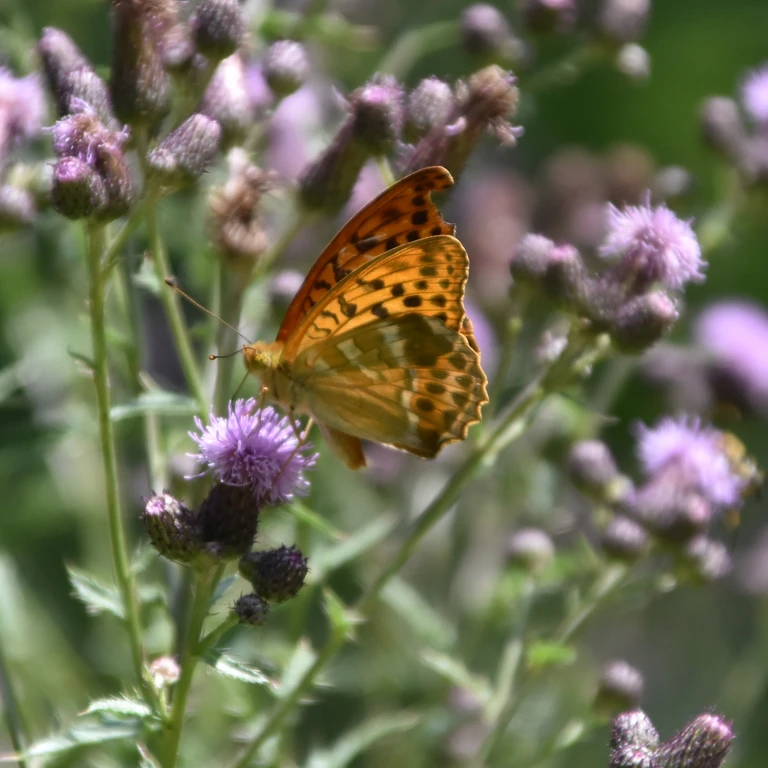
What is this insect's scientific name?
Argynnis paphia
